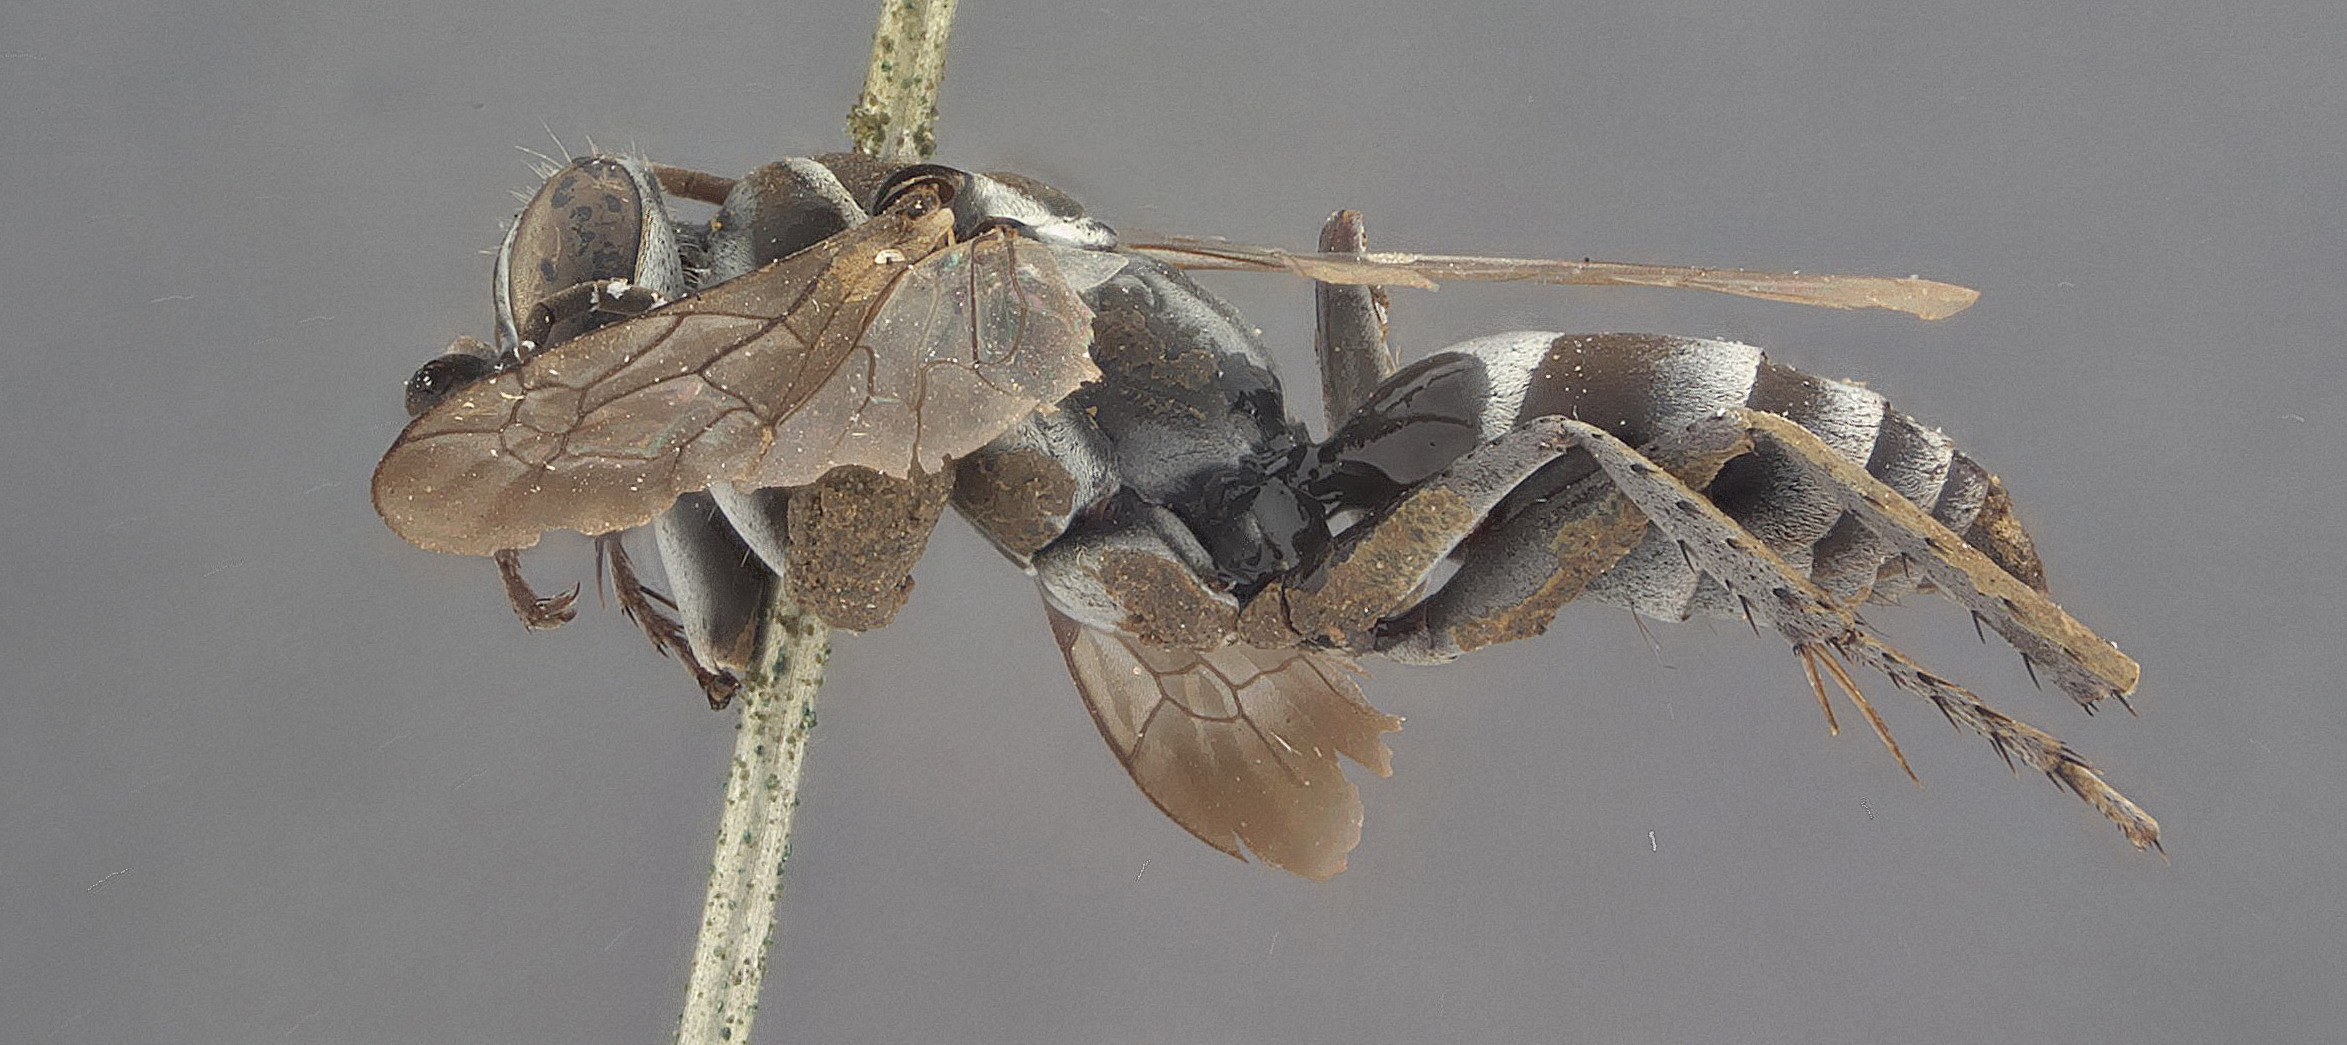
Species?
Sericopompilus bivattatus
